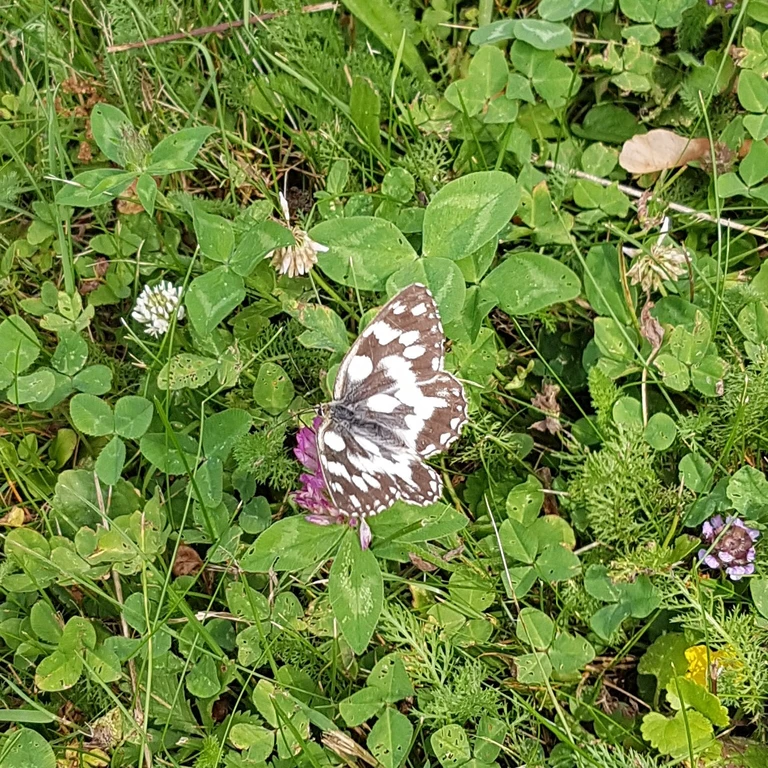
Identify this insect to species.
Melanargia galathea
